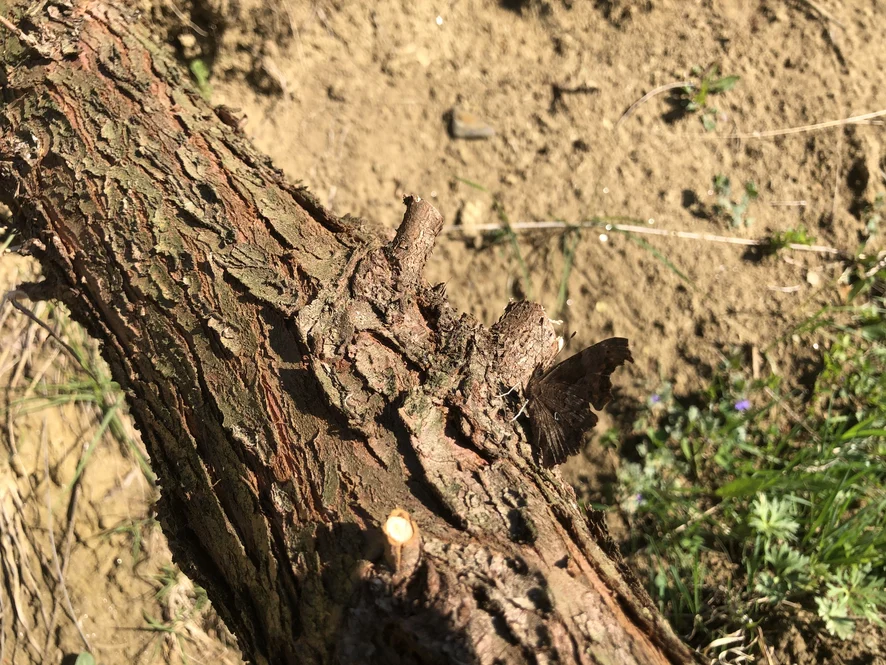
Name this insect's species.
Polygonia c-album
